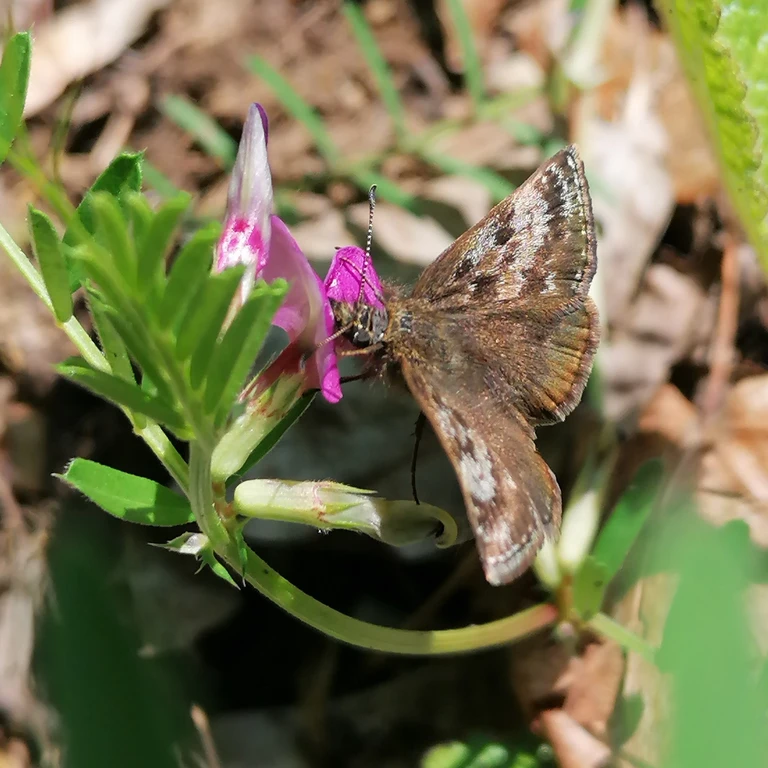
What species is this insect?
Erynnis tages
